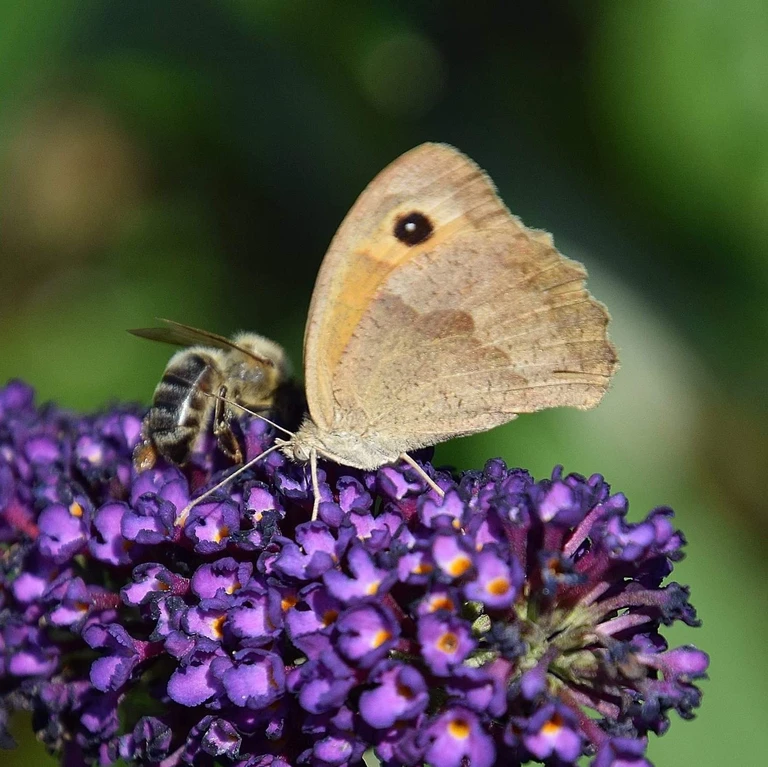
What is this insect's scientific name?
Maniola jurtina
